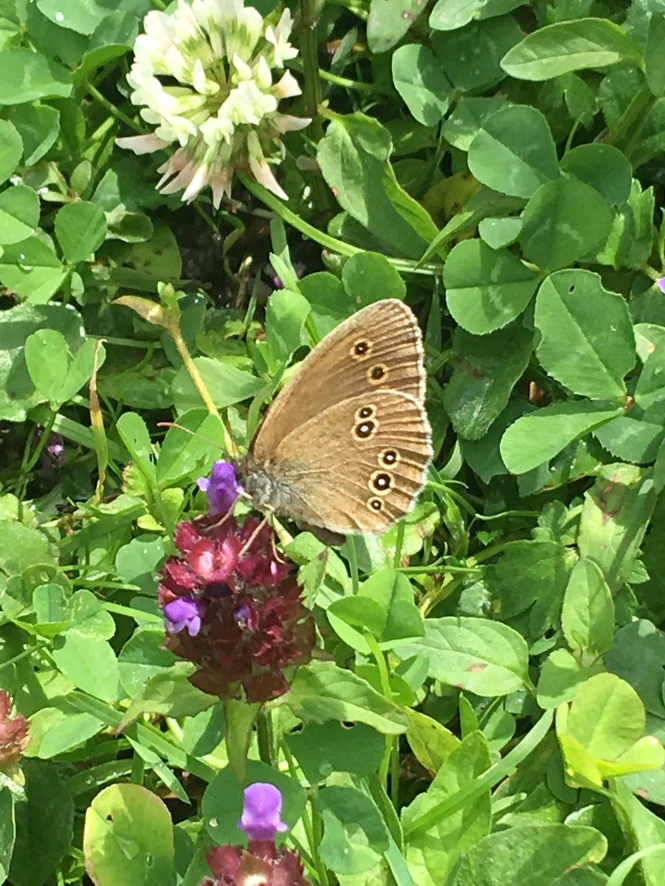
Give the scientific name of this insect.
Aphantopus hyperantus
